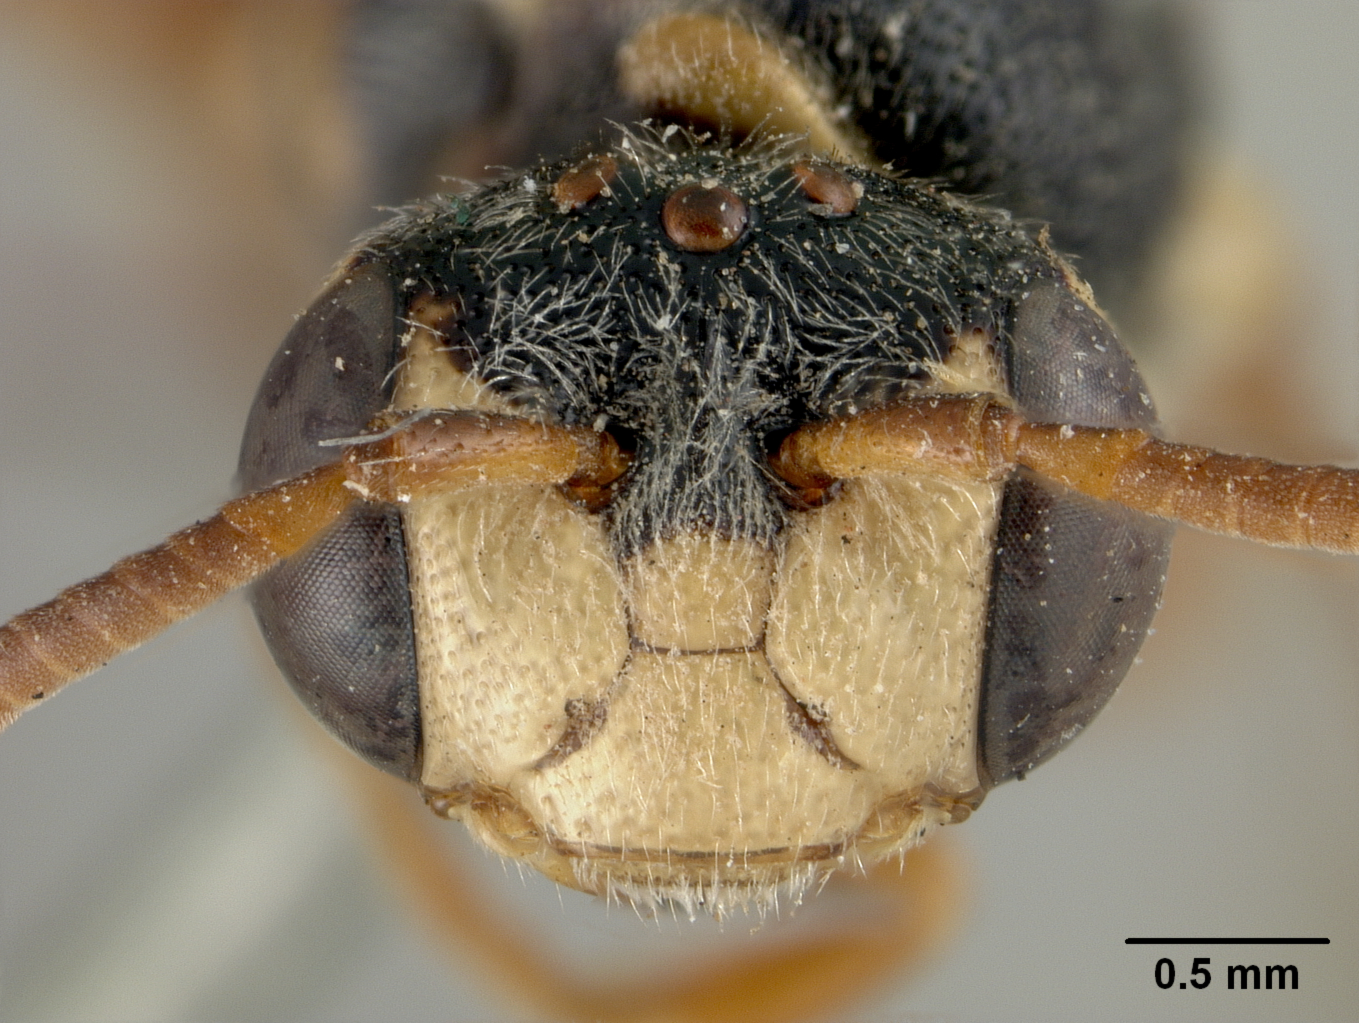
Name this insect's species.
Nomada garciana
